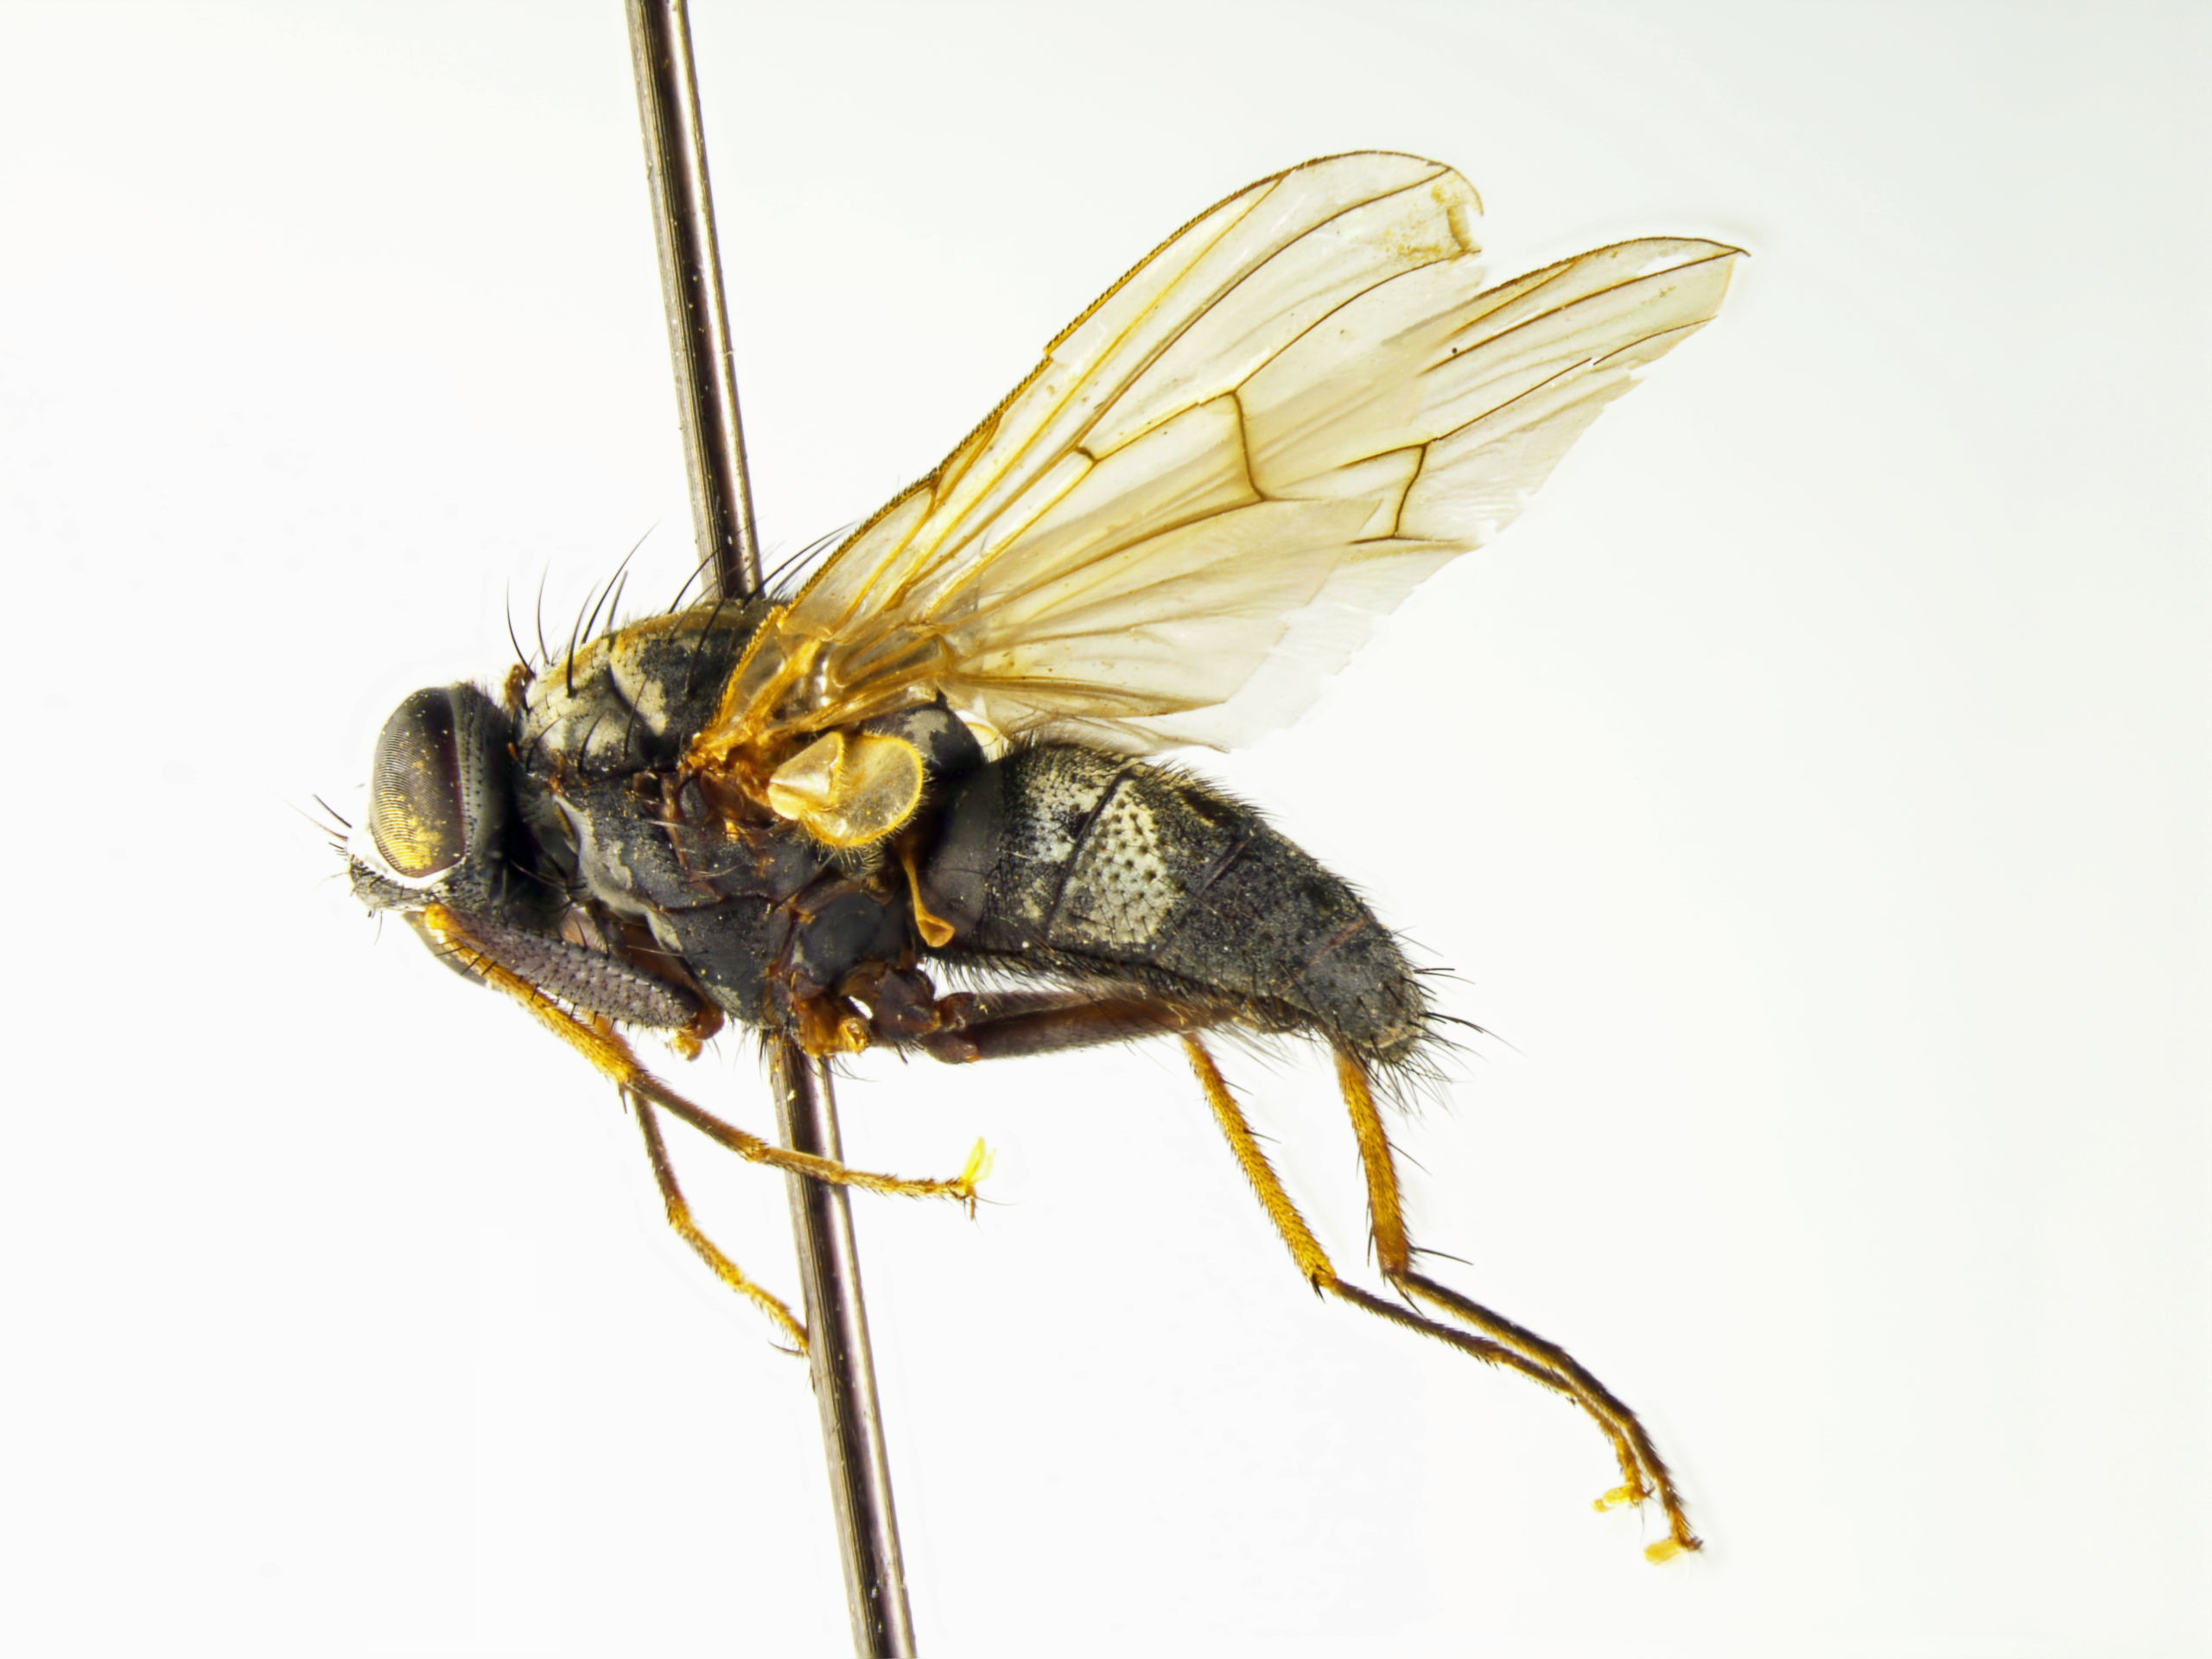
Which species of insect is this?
Helina lasiosterna
